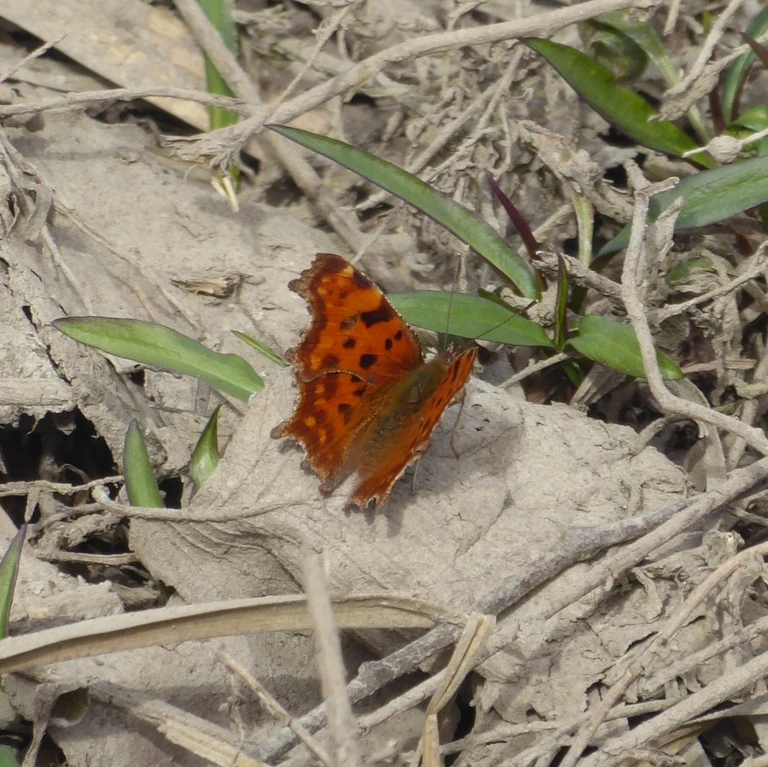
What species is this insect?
Polygonia c-album
